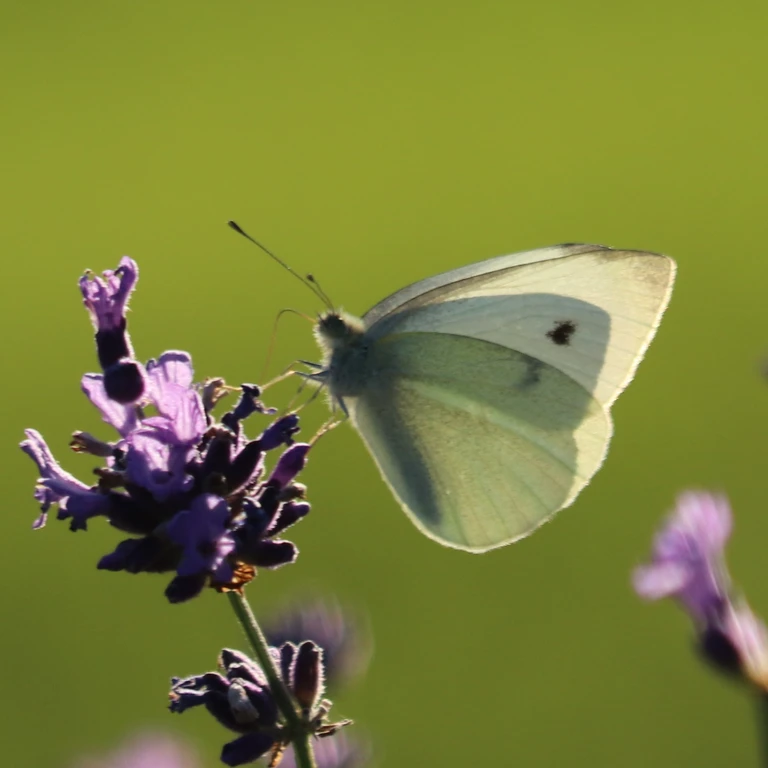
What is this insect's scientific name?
Pieris rapae
